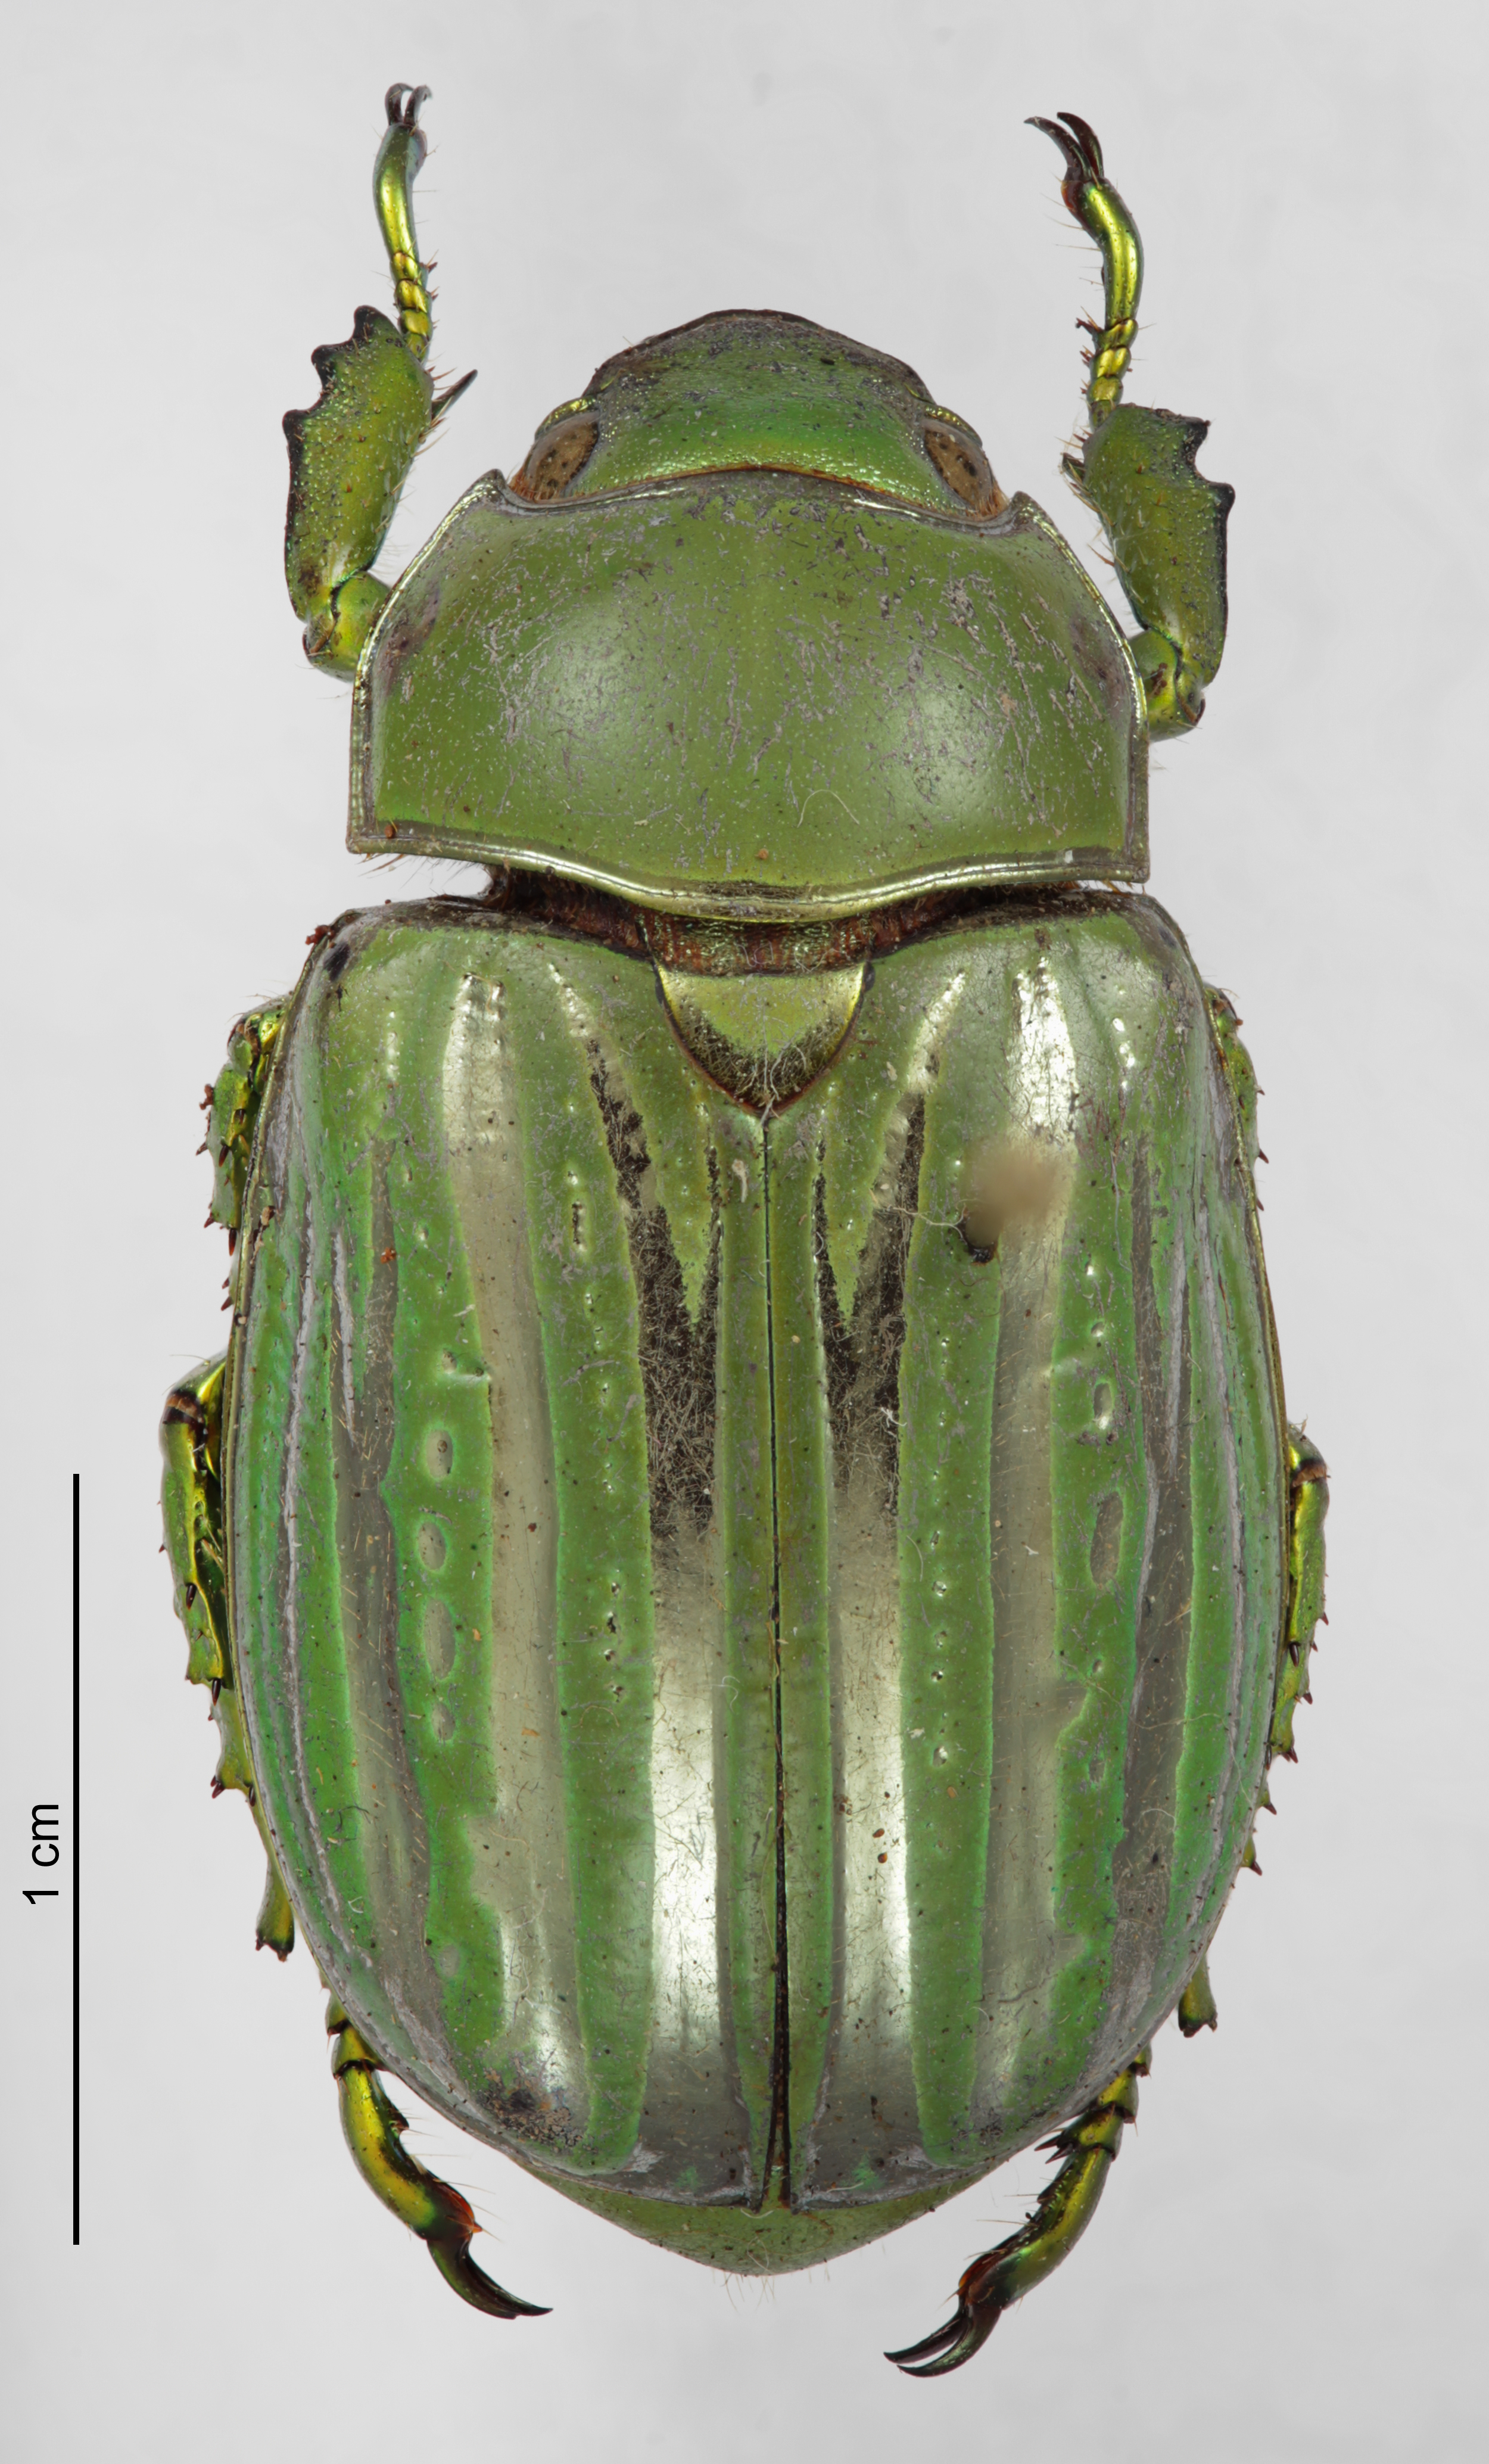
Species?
Chrysina gloriosa
